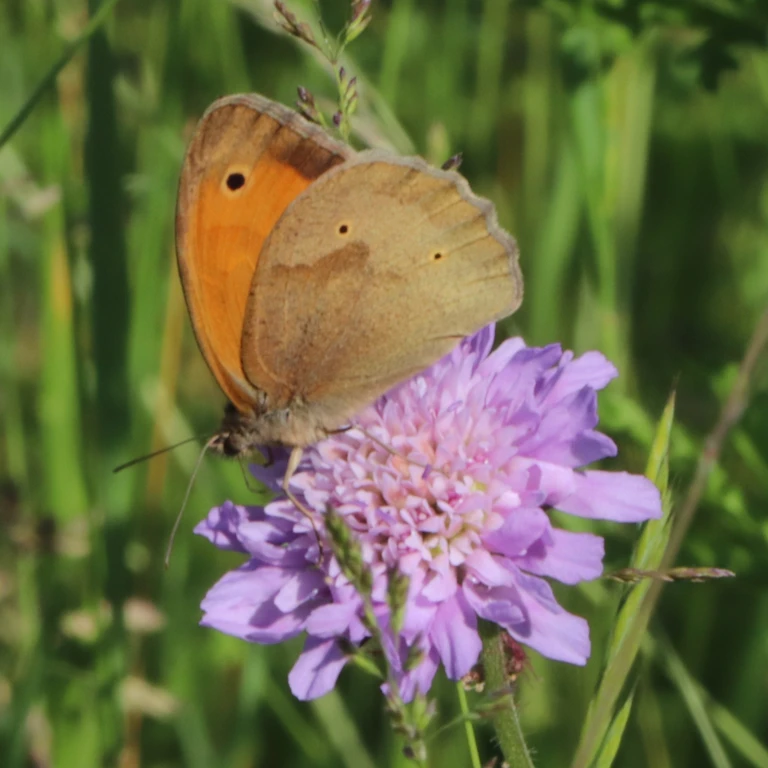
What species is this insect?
Maniola jurtina
